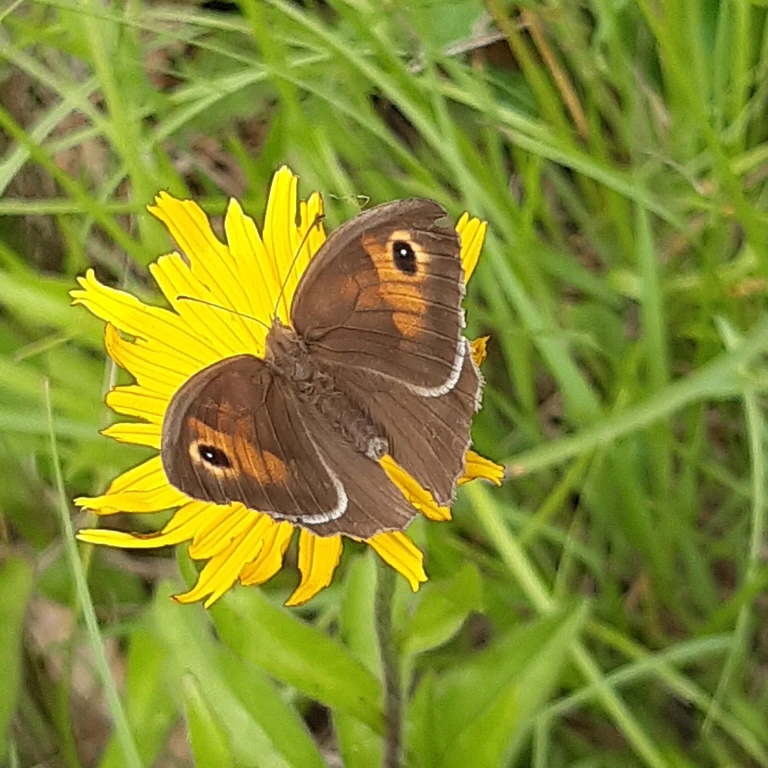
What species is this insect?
Maniola jurtina
